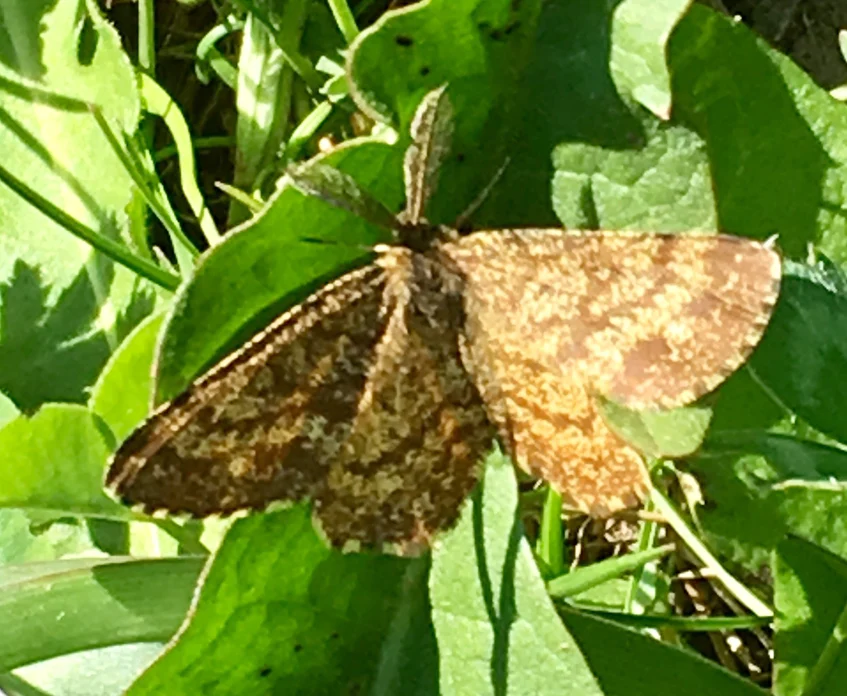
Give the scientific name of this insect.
Ematurga atomaria
